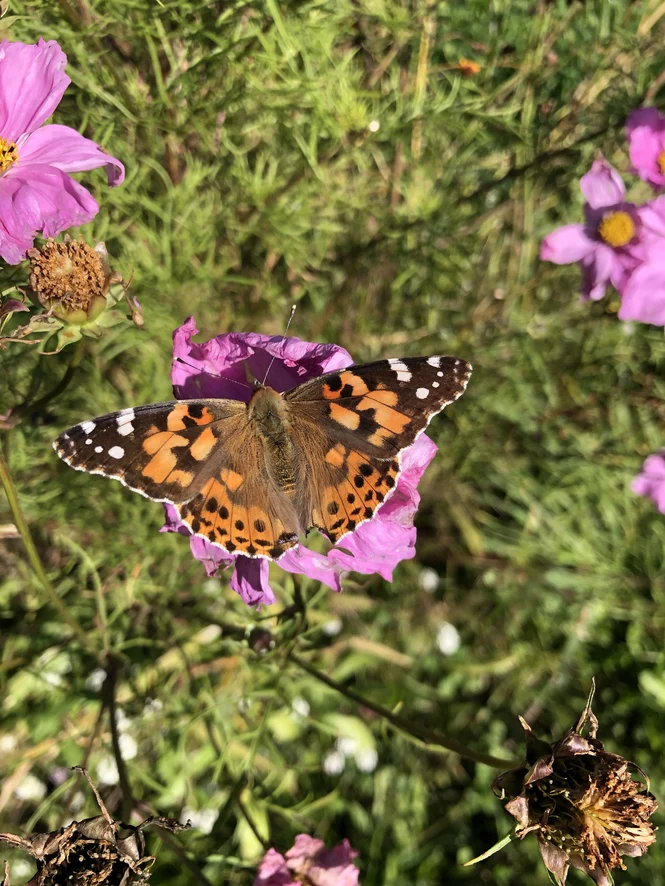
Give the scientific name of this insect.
Vanessa cardui
